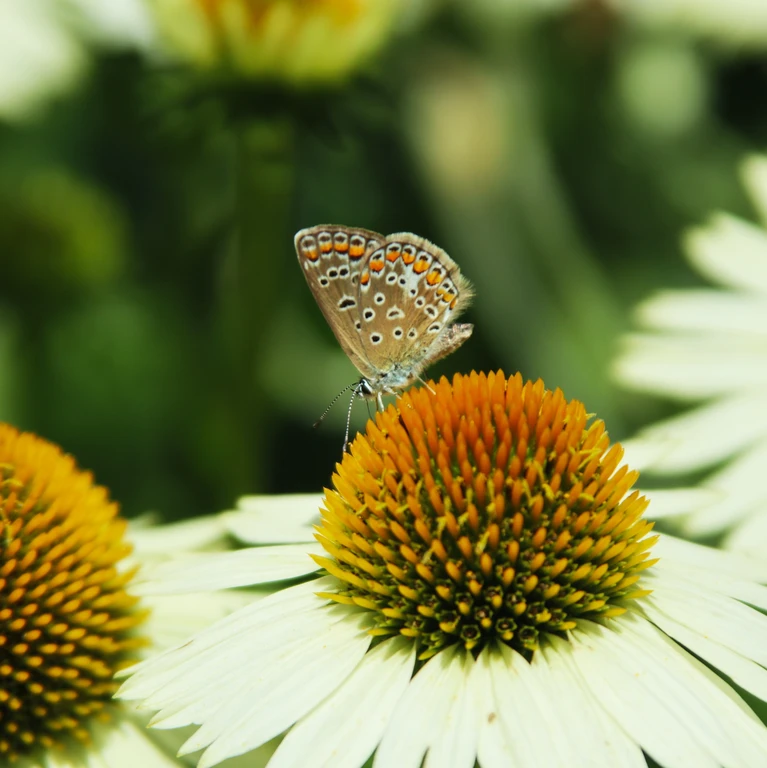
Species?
Polyommatus icarus
